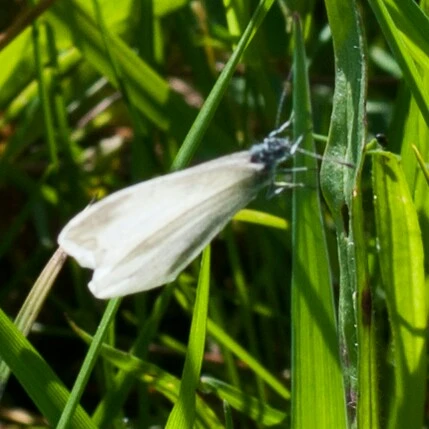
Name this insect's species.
Leptidea sinapis/juvernica
